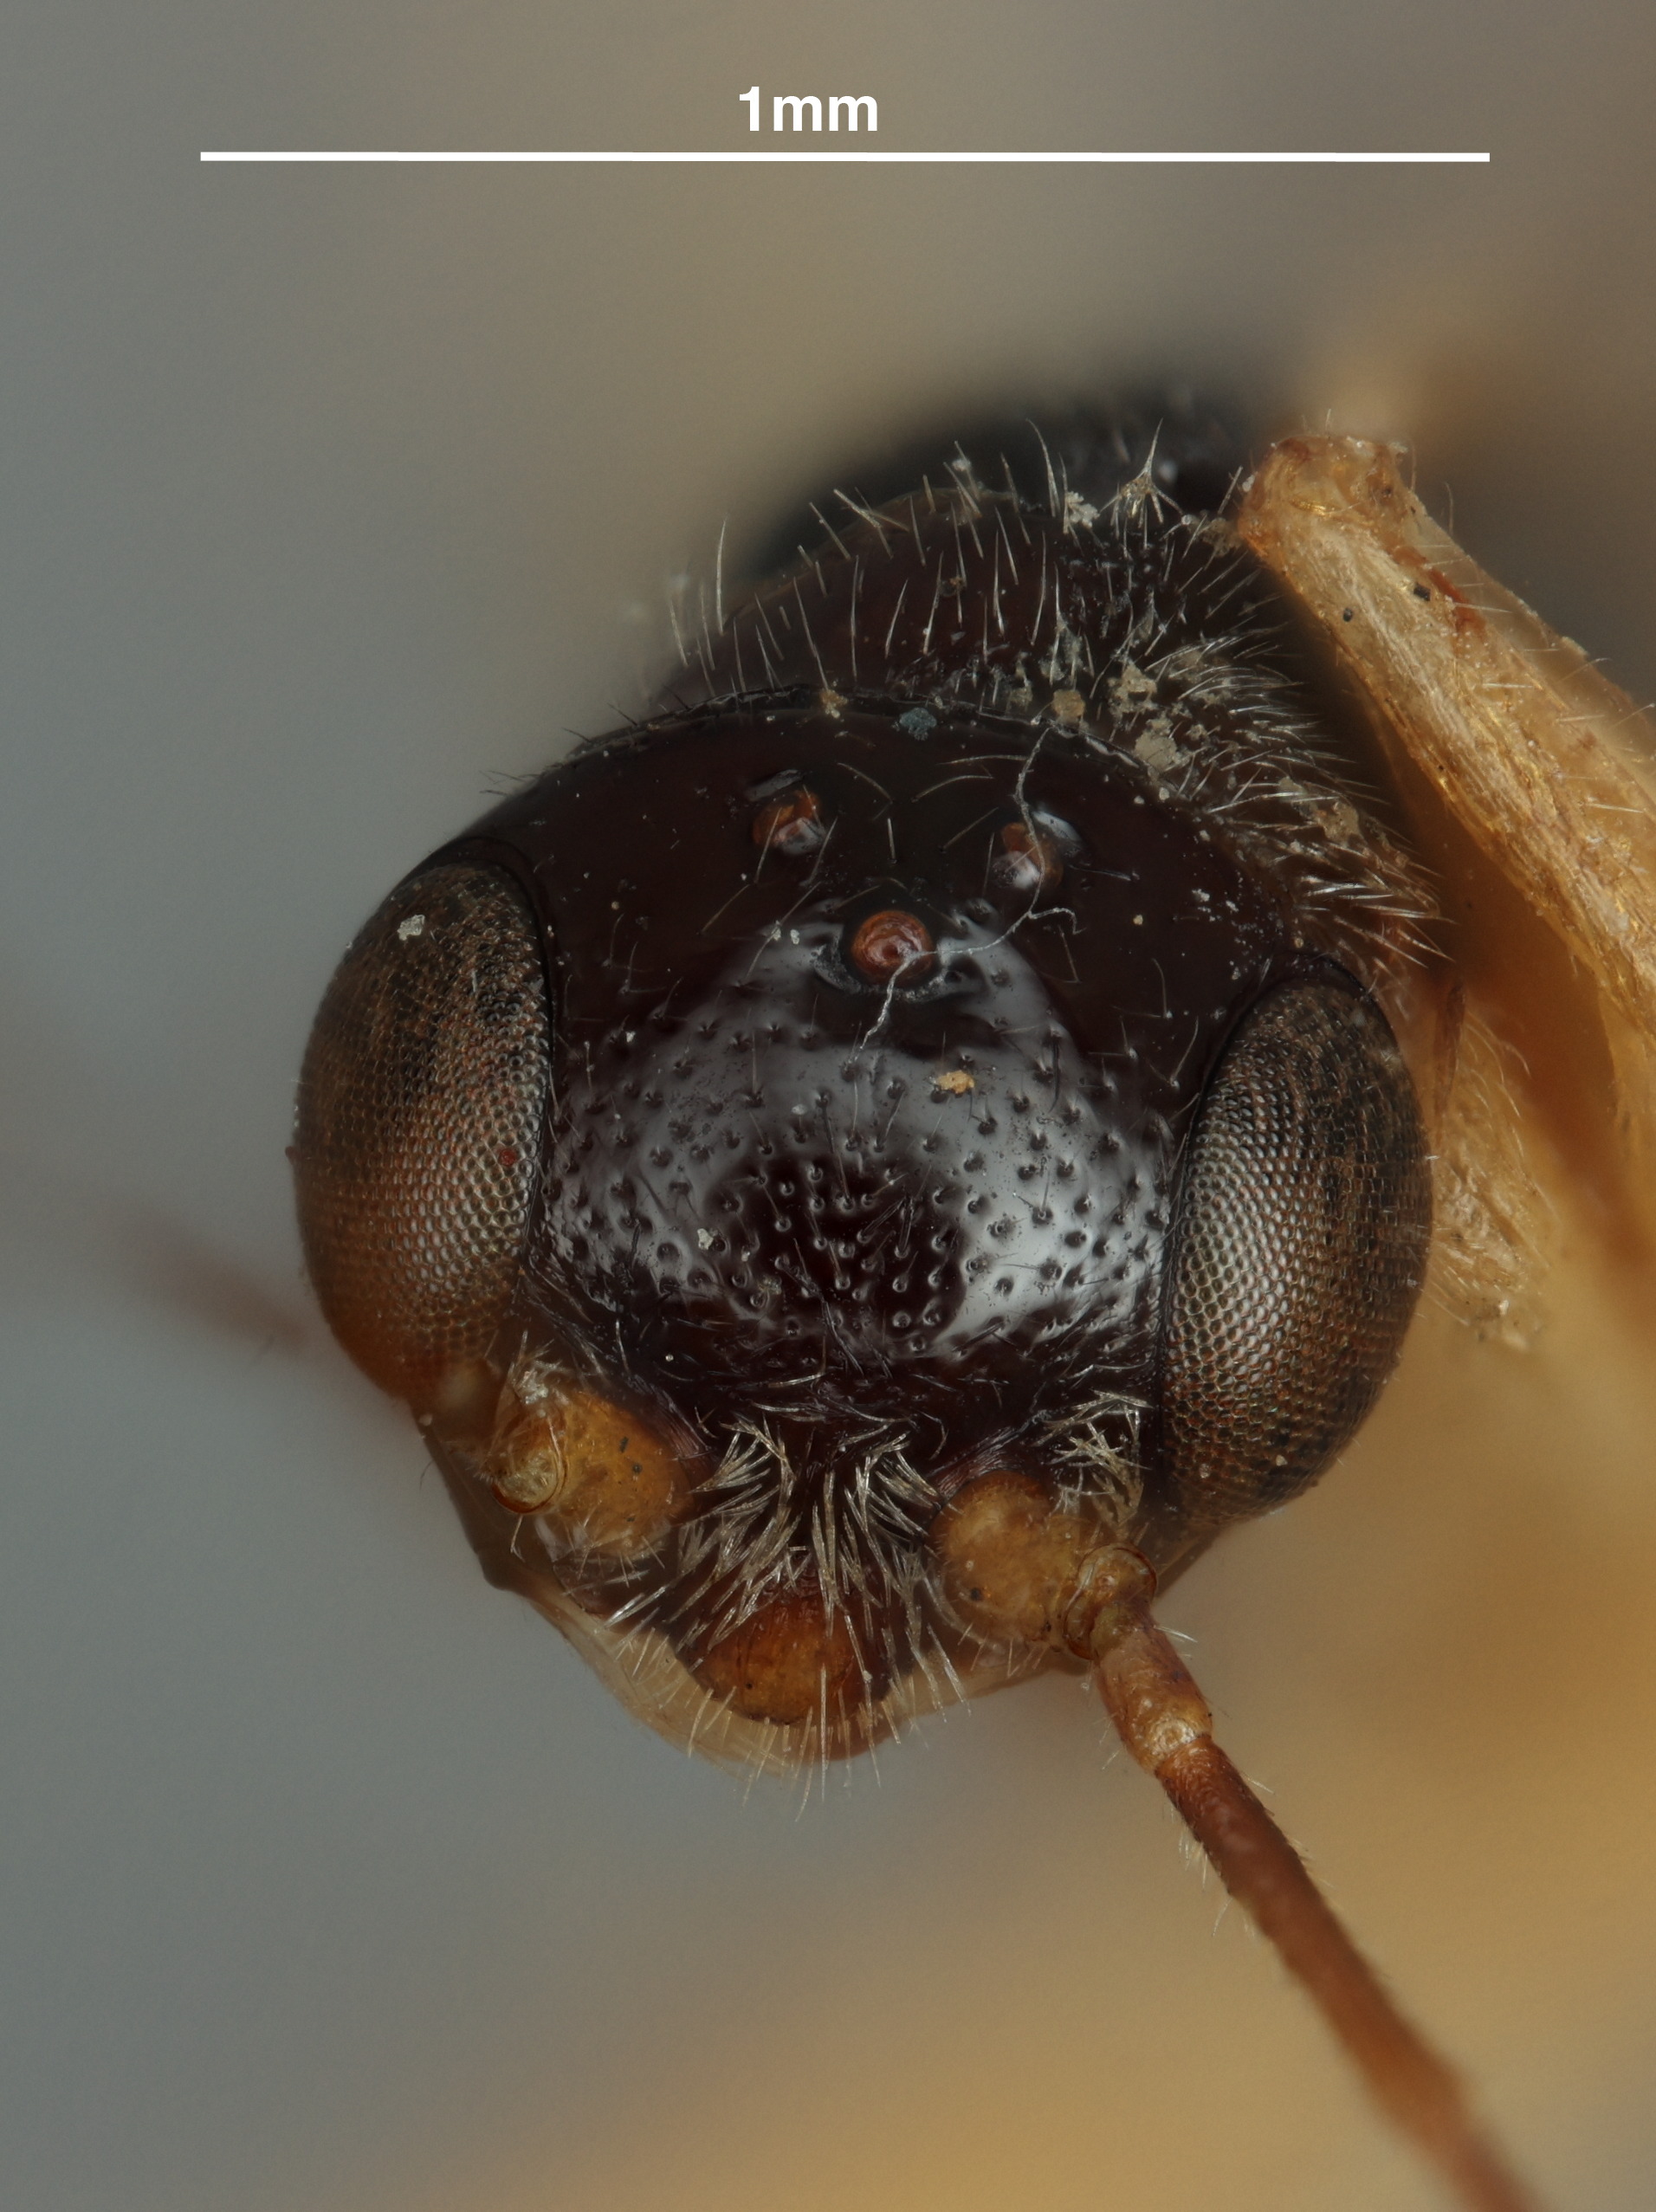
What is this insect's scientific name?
Prenanteon micropunctatus
